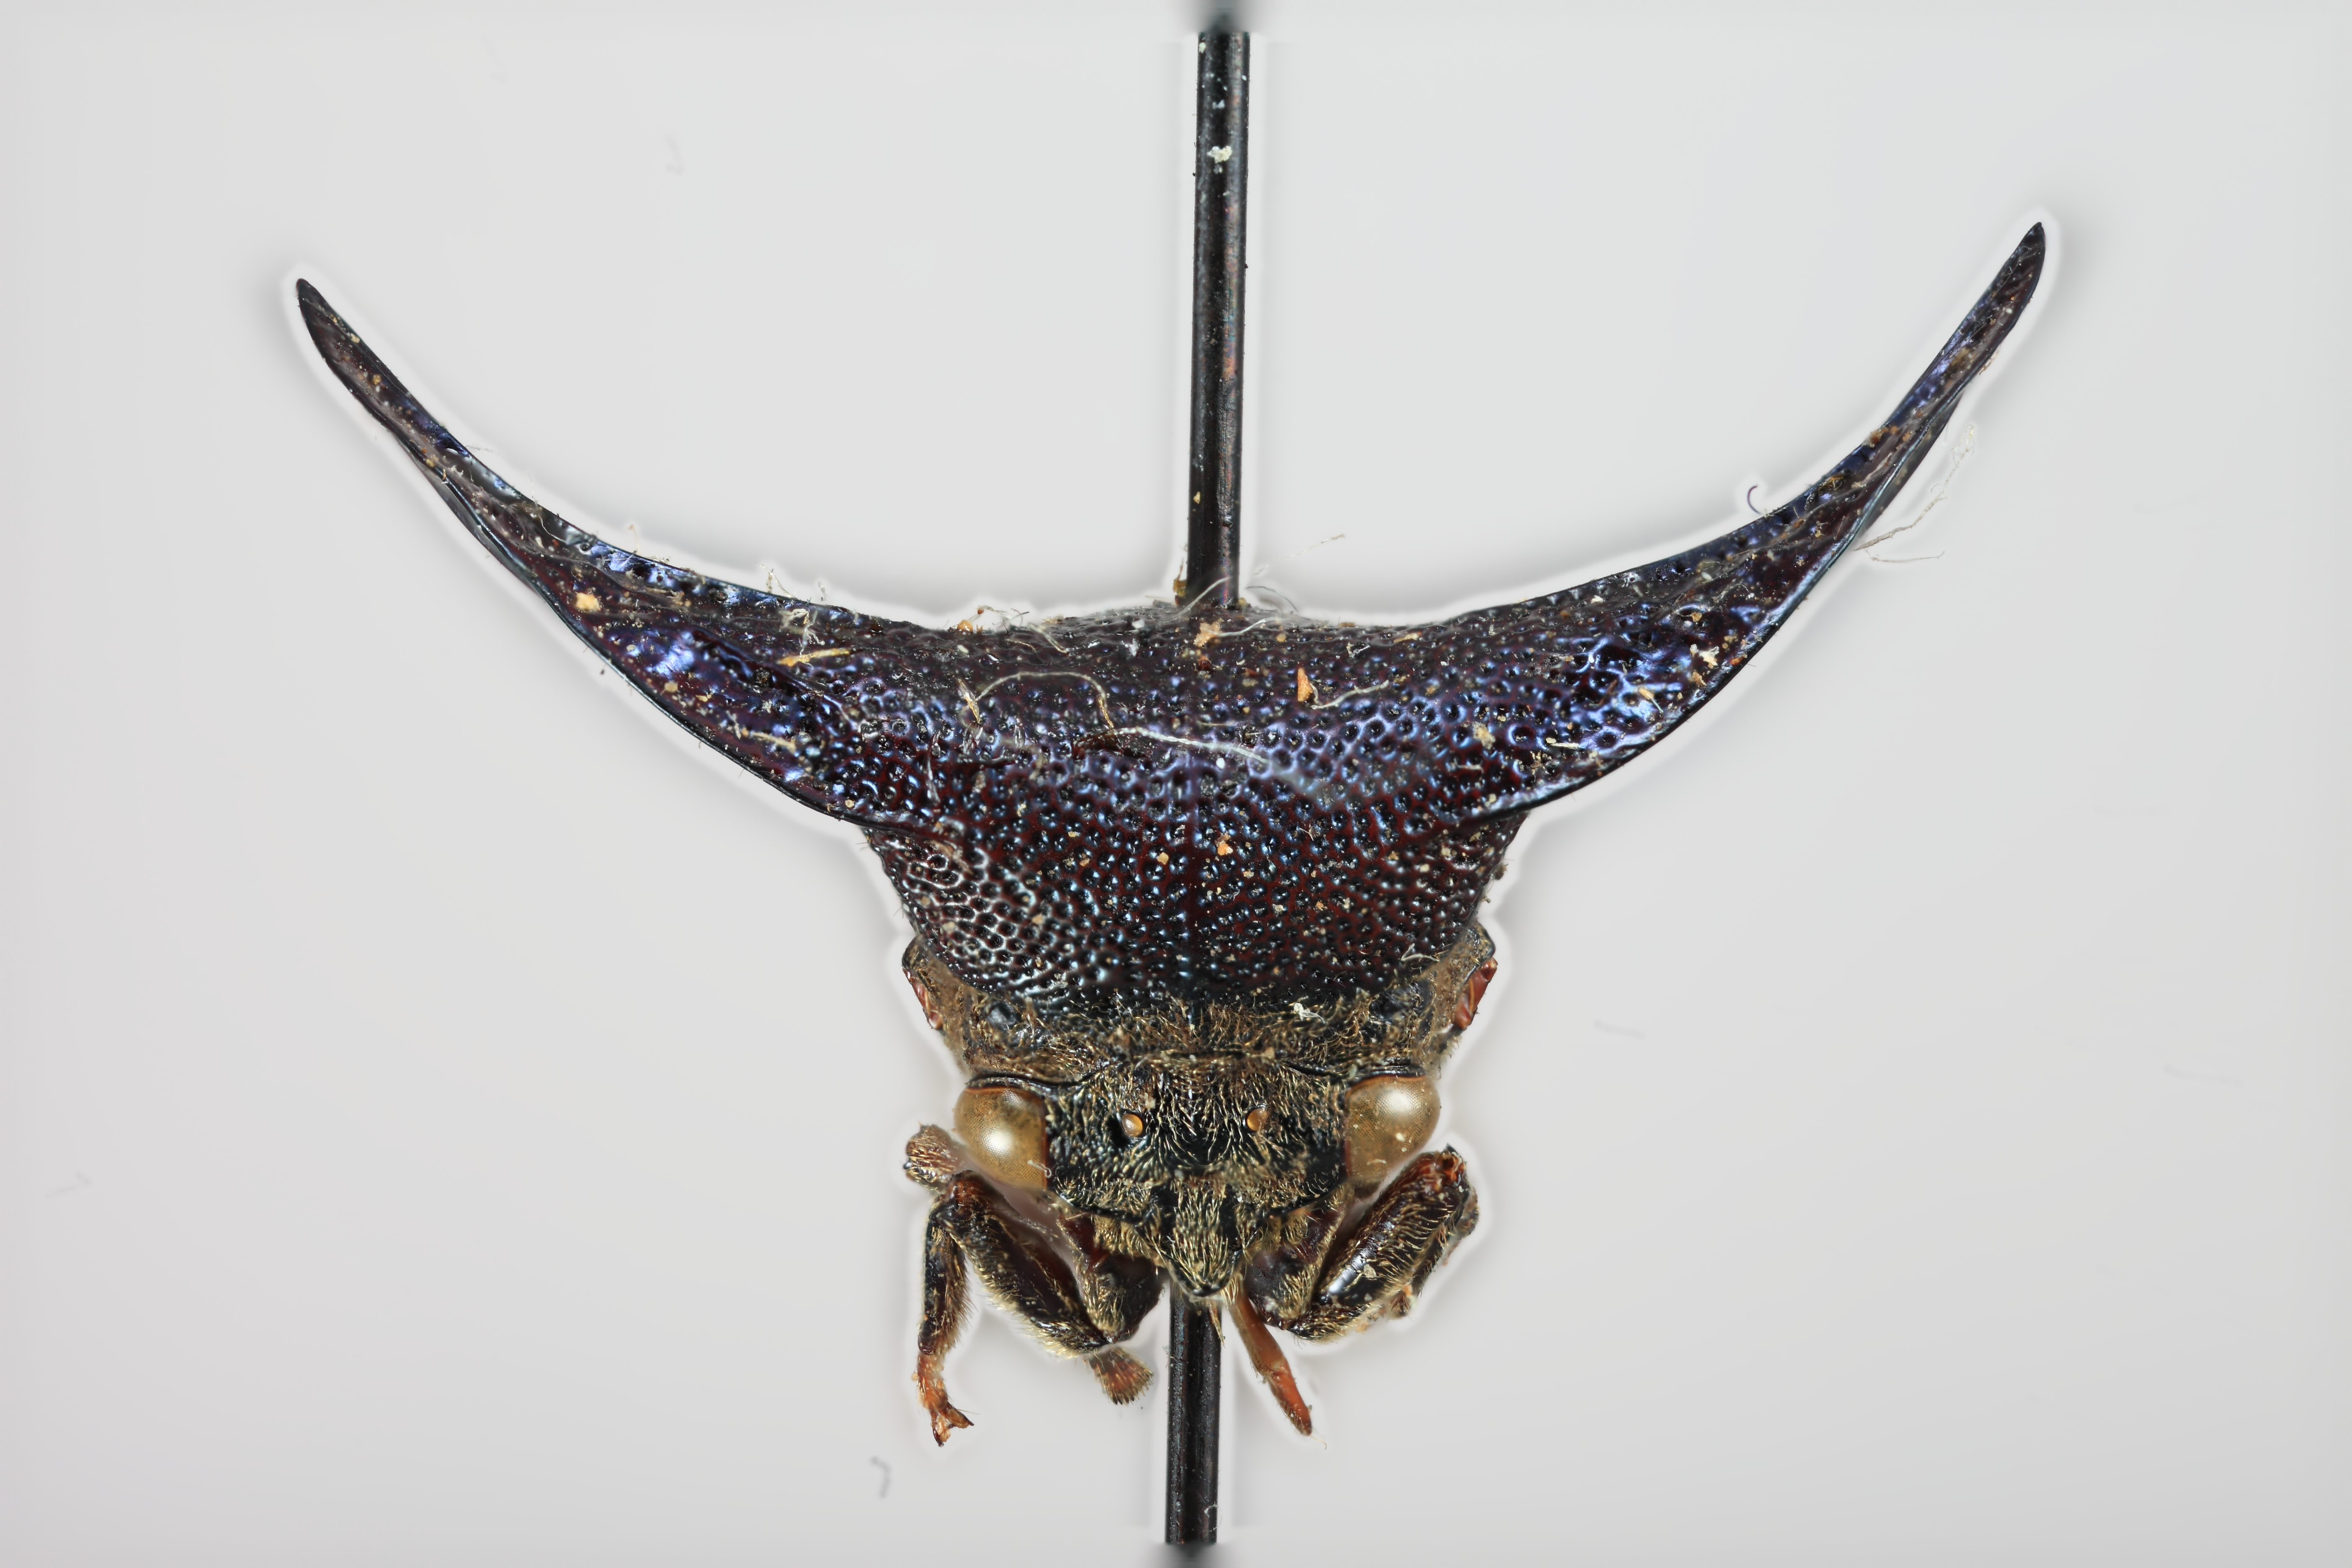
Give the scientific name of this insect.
Centrotypus laticornis
